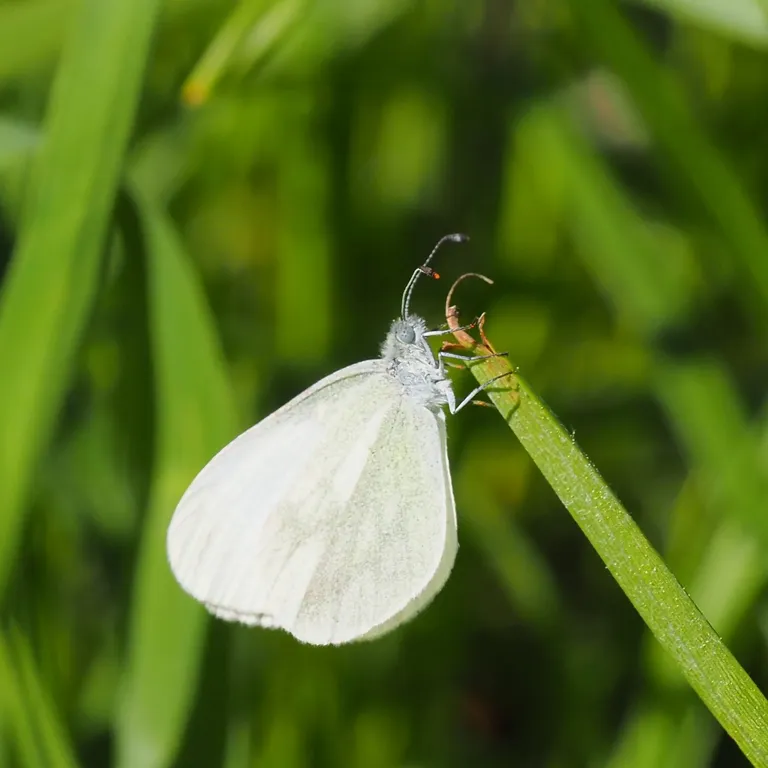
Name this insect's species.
Leptidea sinapis/juvernica
